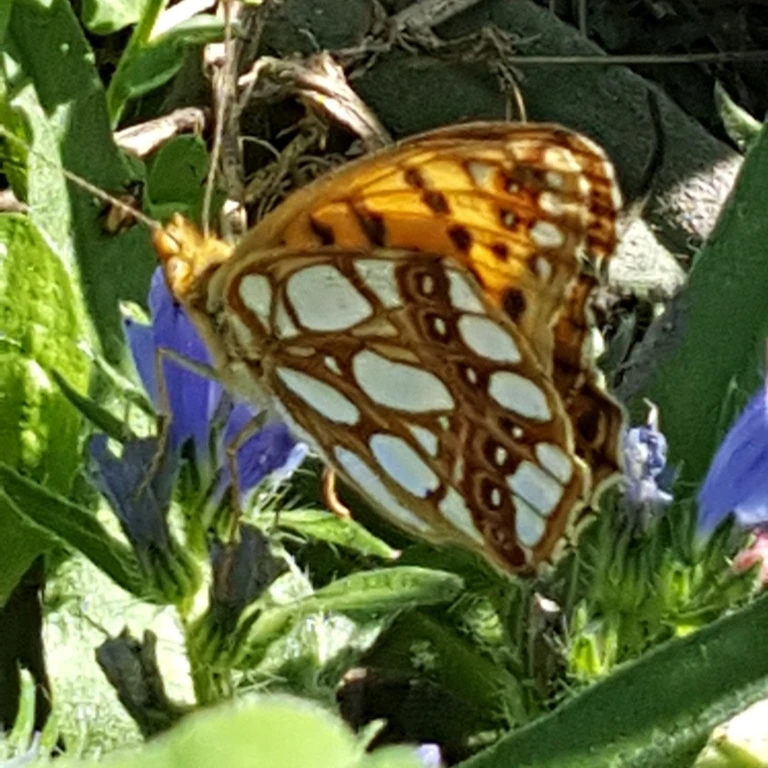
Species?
Issoria lathonia
